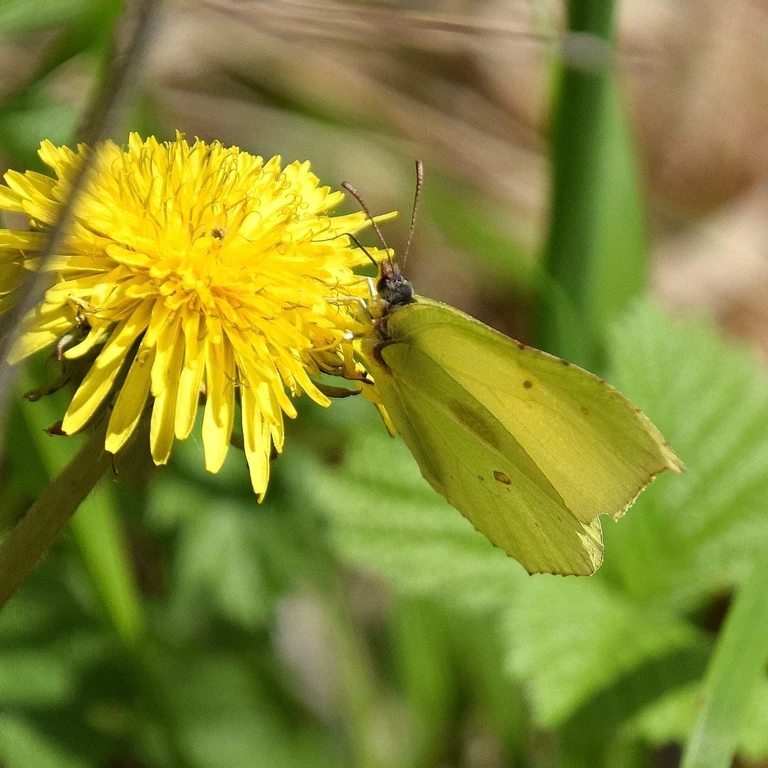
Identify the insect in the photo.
Gonepteryx rhamni
